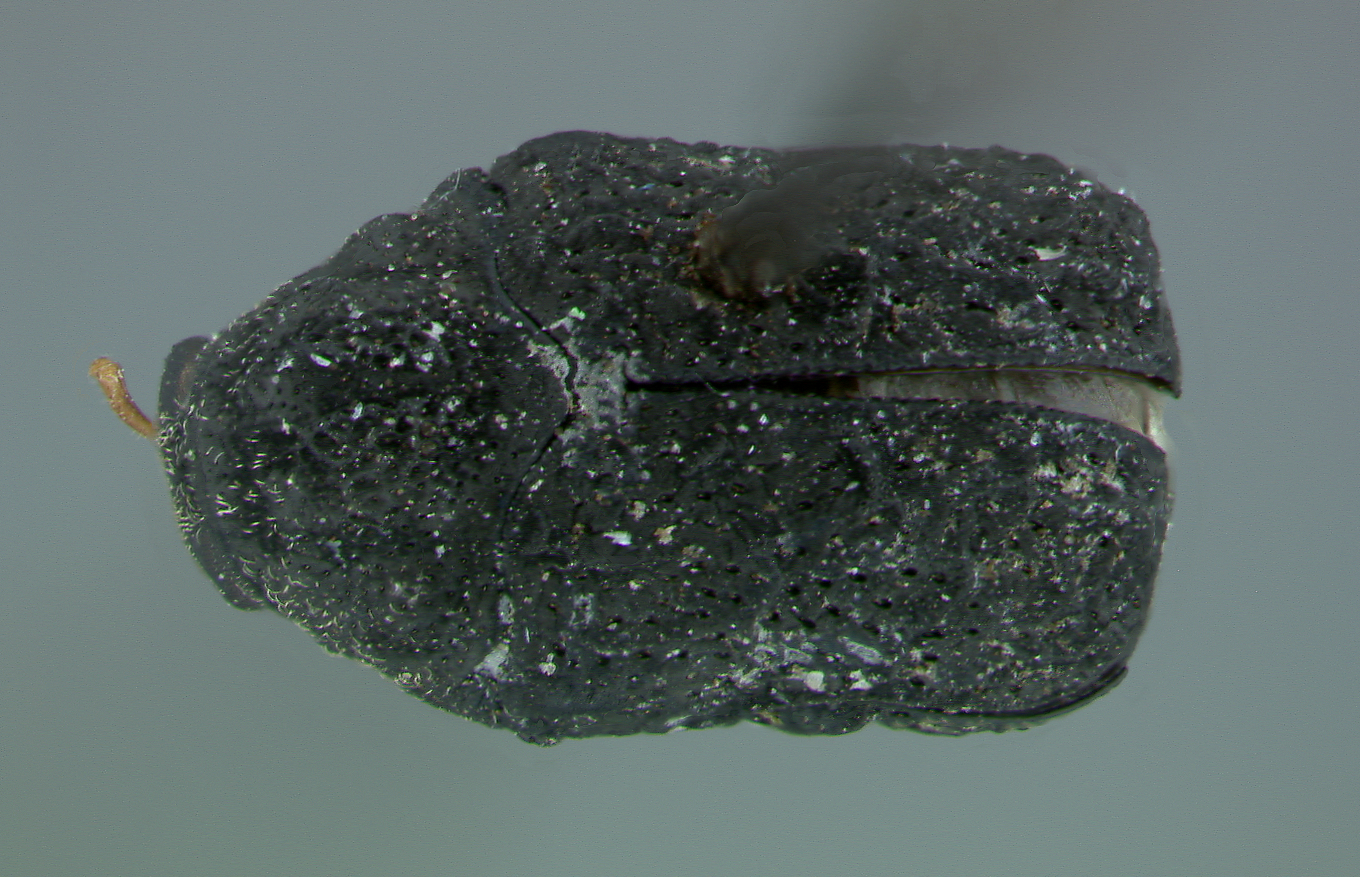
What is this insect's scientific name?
Chlamisus pilicollis
